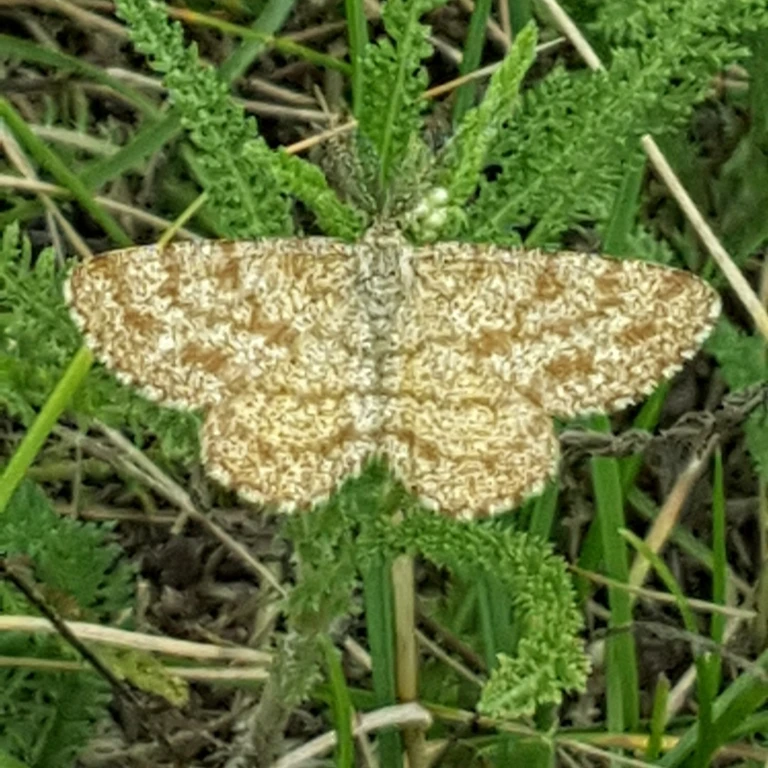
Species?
Ematurga atomaria
